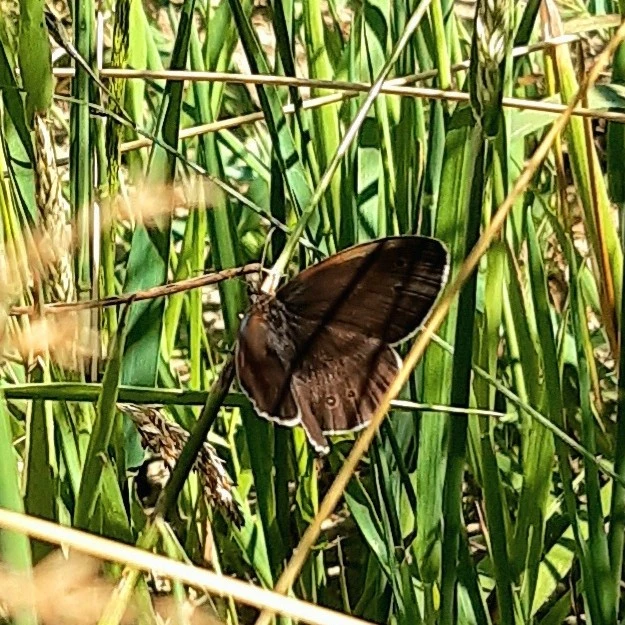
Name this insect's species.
Aphantopus hyperantus
